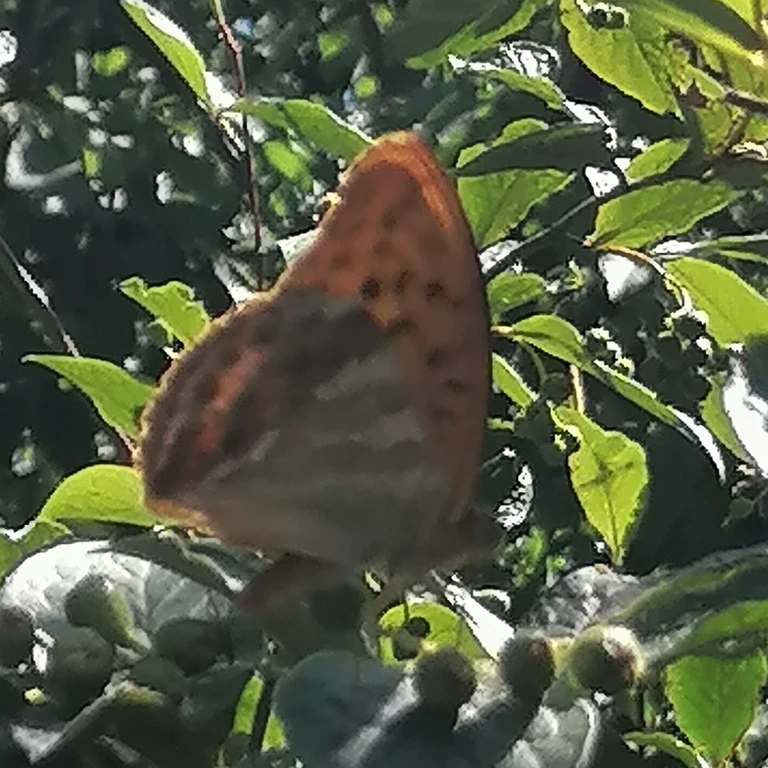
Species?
Argynnis paphia
